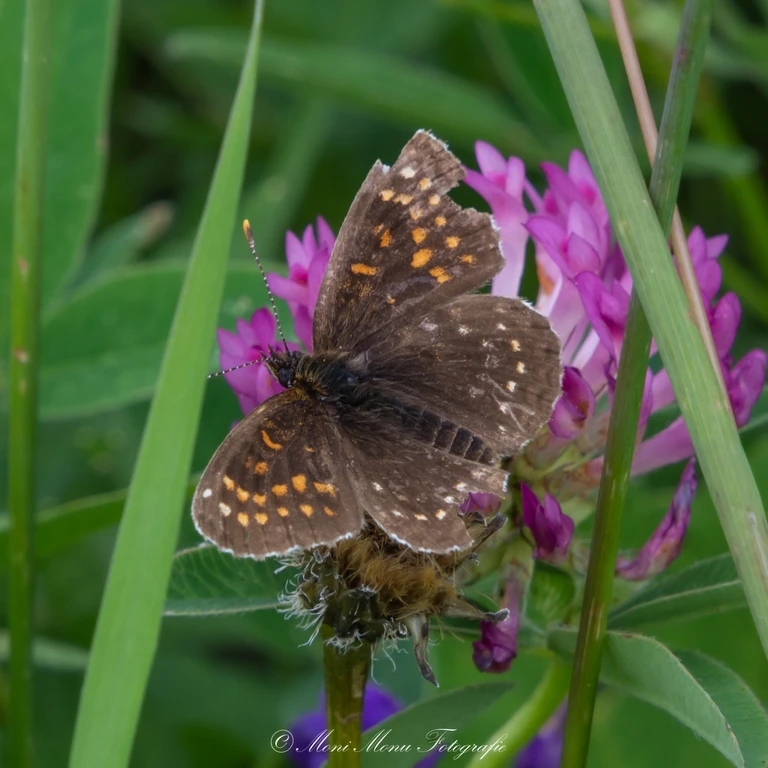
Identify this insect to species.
Melitaea diamina
